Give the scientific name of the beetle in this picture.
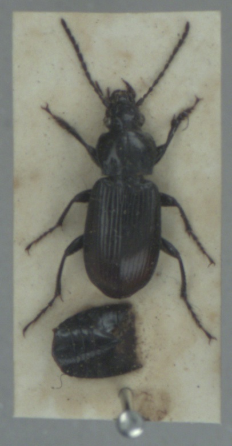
Pterostichus anthracinus
